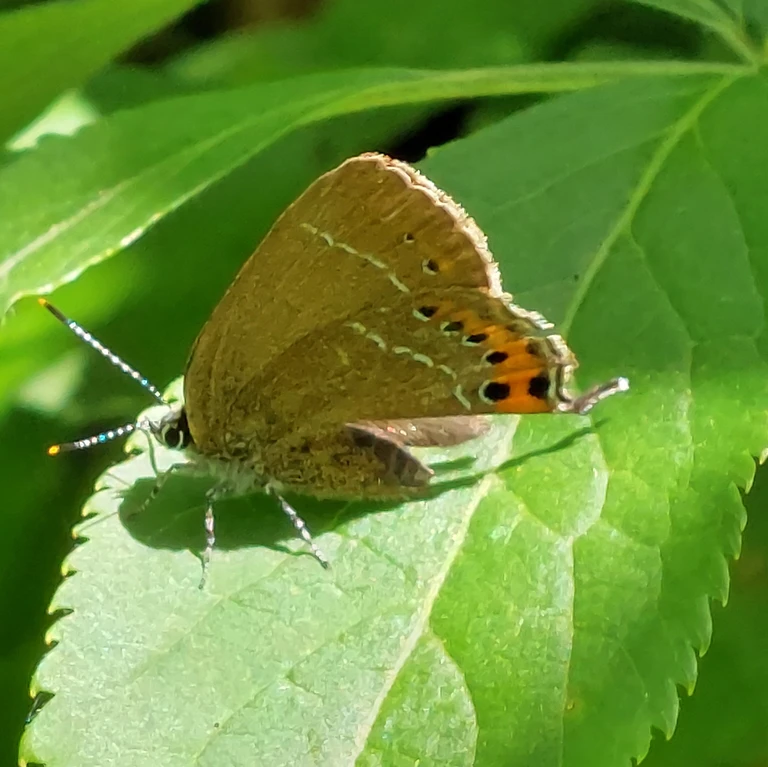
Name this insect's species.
Satyrium pruni (also Fixsenia pruni)
